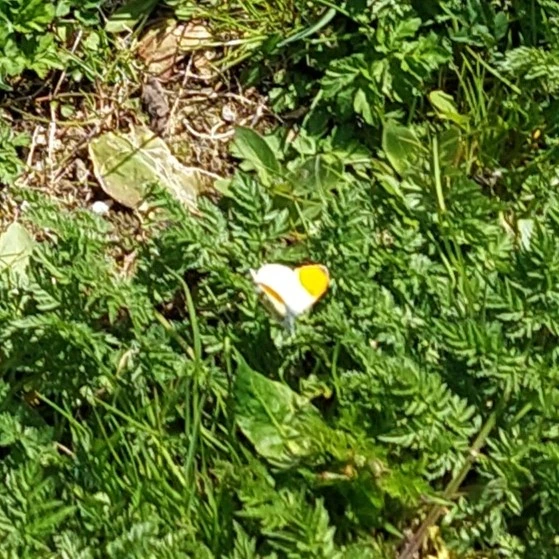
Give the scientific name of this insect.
Anthocharis cardamines
